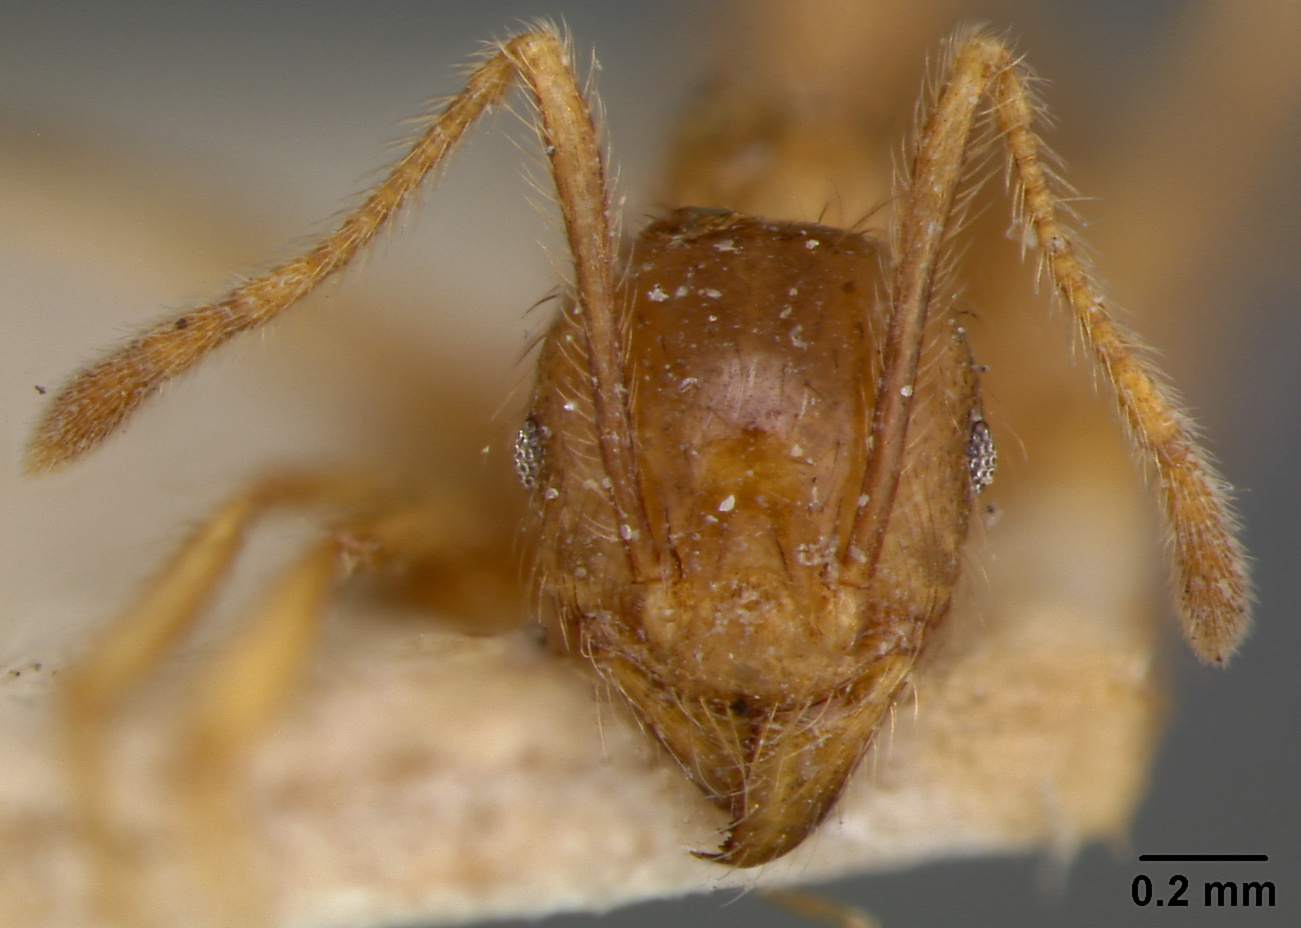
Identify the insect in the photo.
Pheidole havilandi
